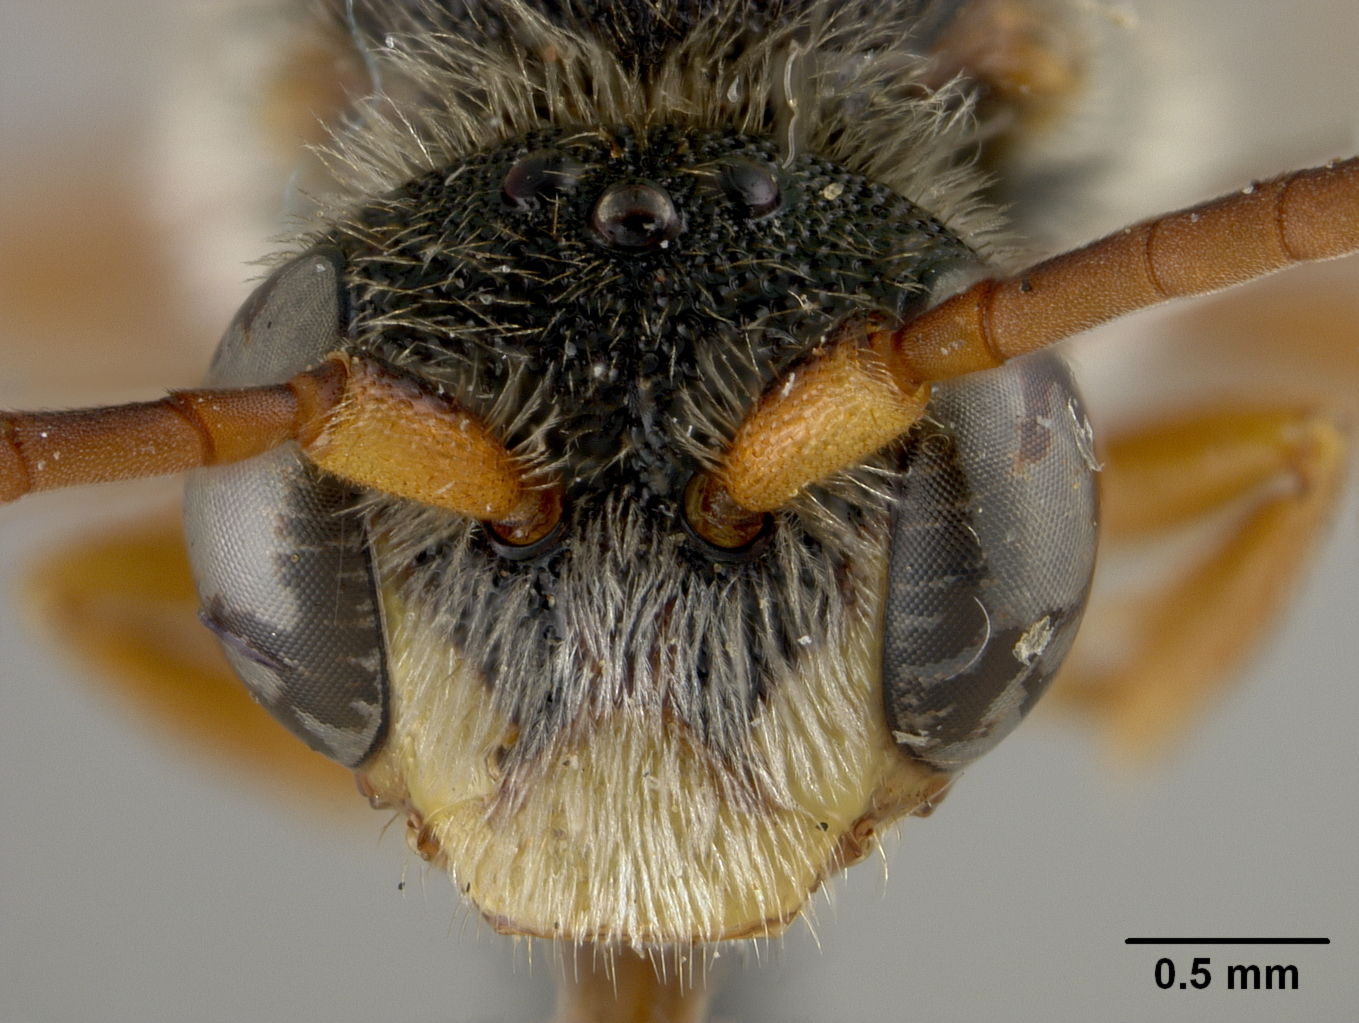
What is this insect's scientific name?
Nomada dreisbachi
